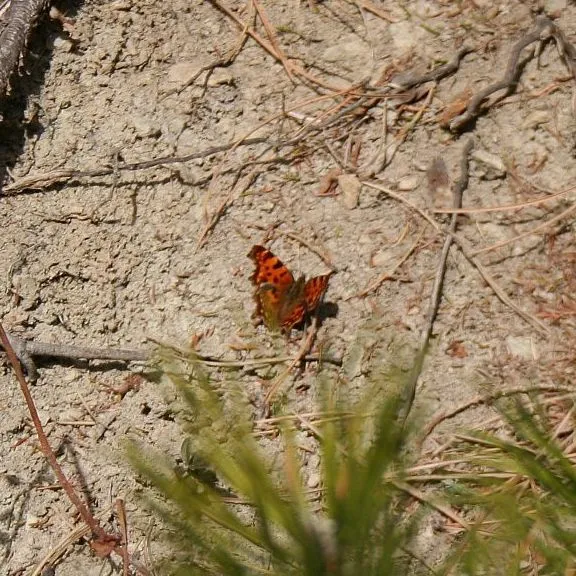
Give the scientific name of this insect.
Polygonia c-album
